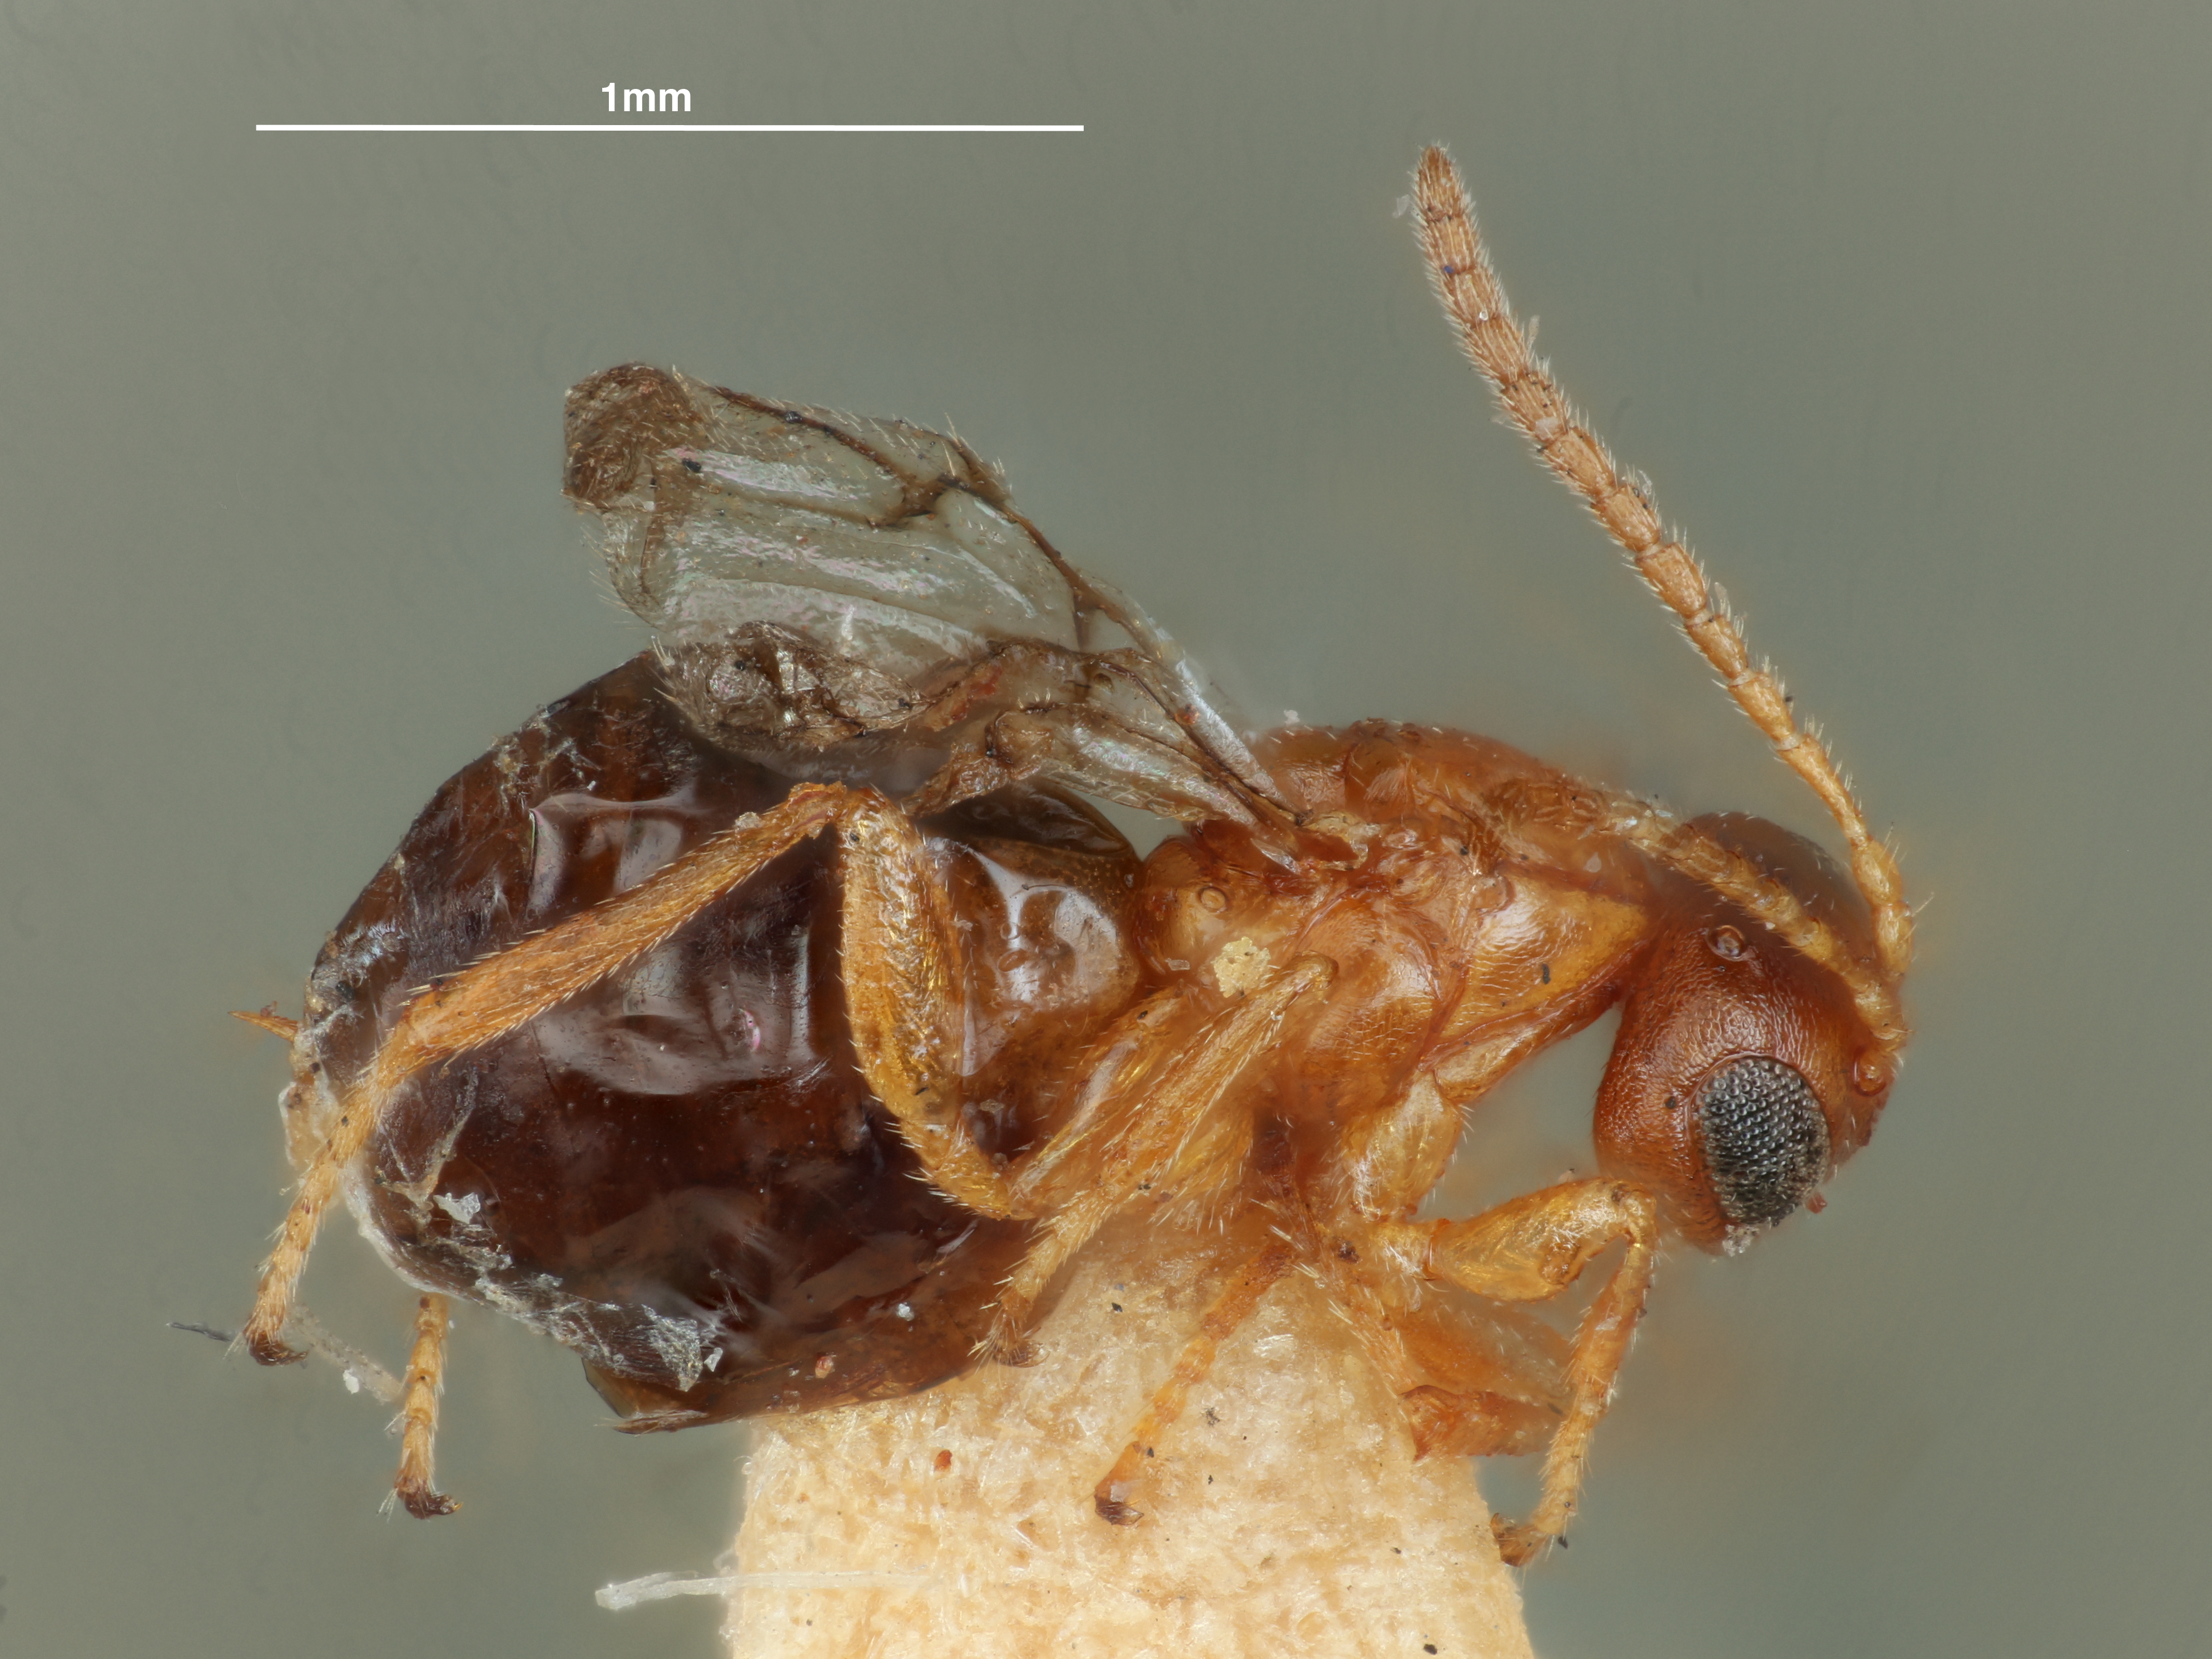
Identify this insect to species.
Xystoteras contorta
